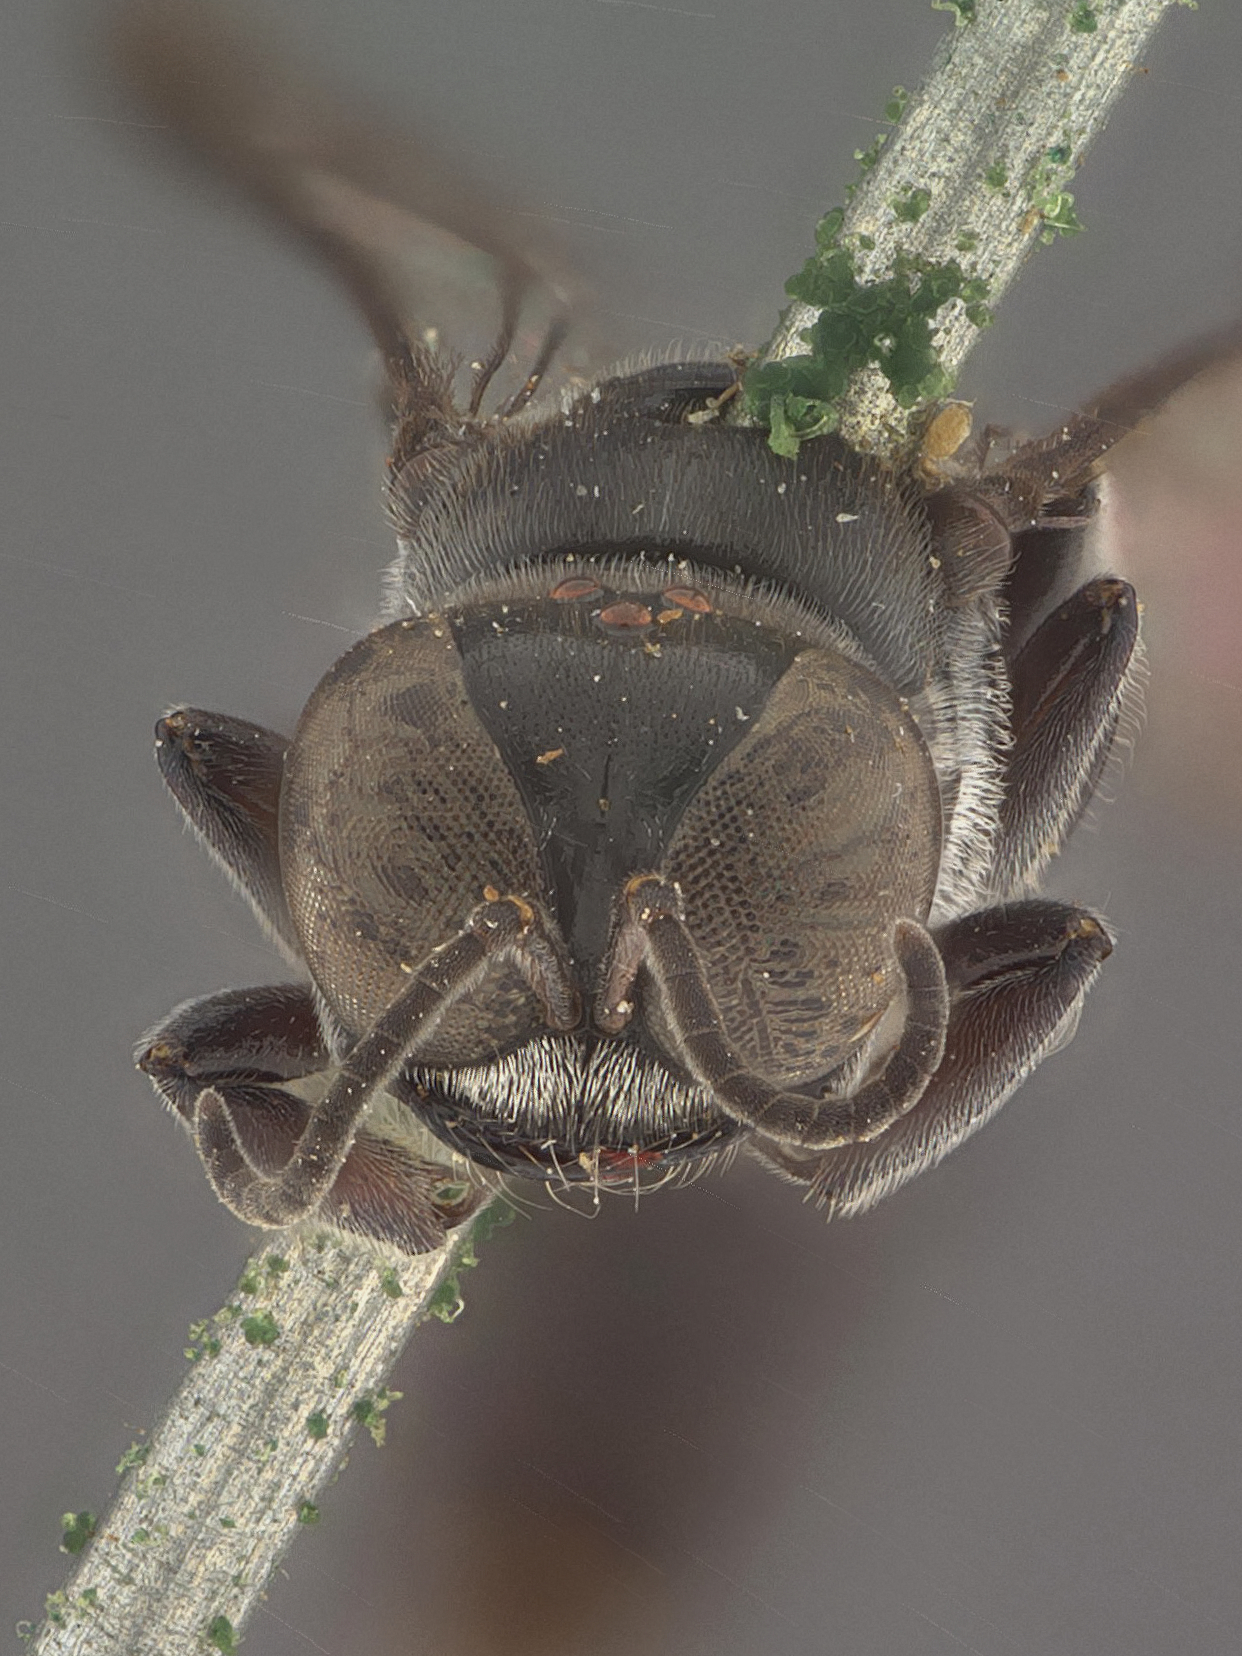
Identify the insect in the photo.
Crossocerus slimmatus
